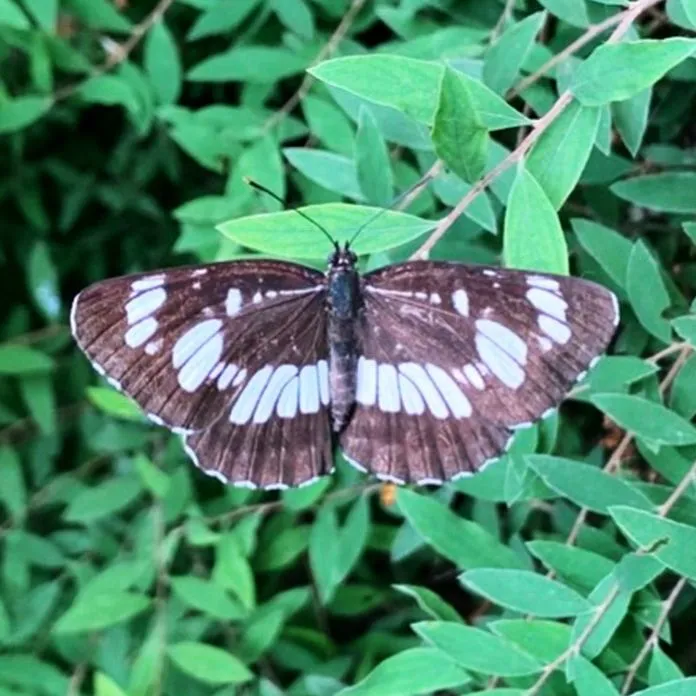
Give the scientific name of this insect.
Neptis rivularis
